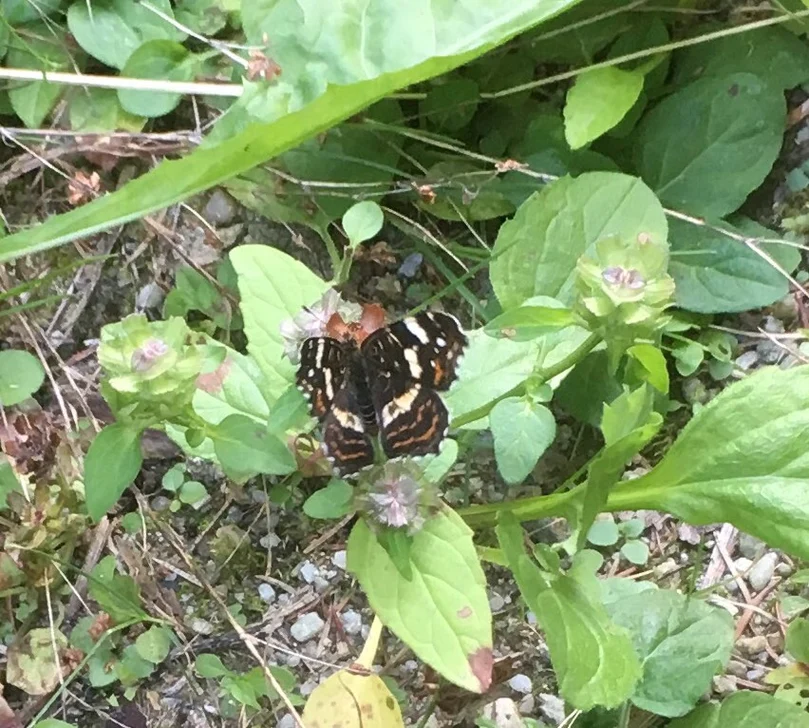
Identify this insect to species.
Araschnia levana
